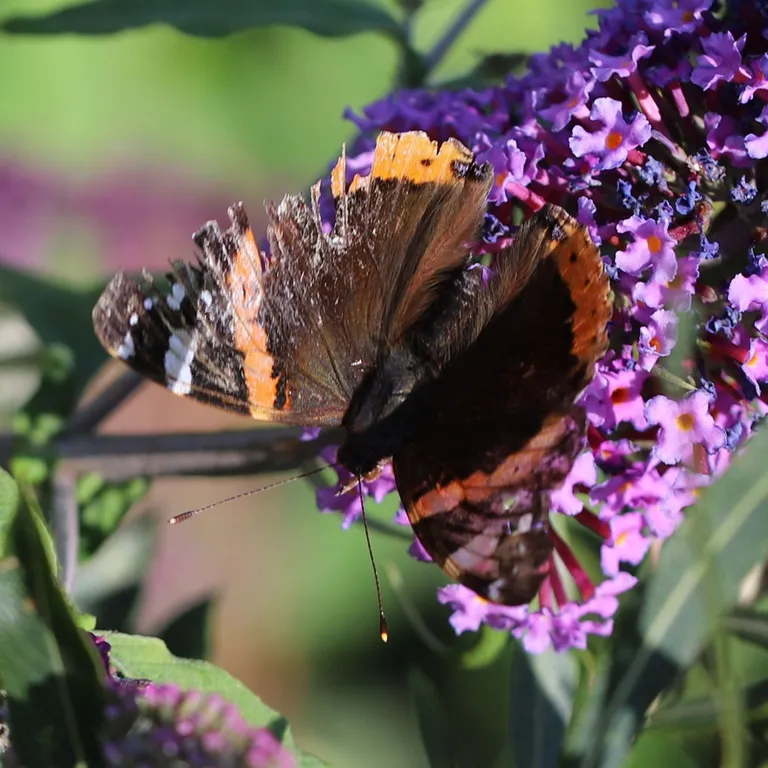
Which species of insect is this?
Vanessa atalanta
